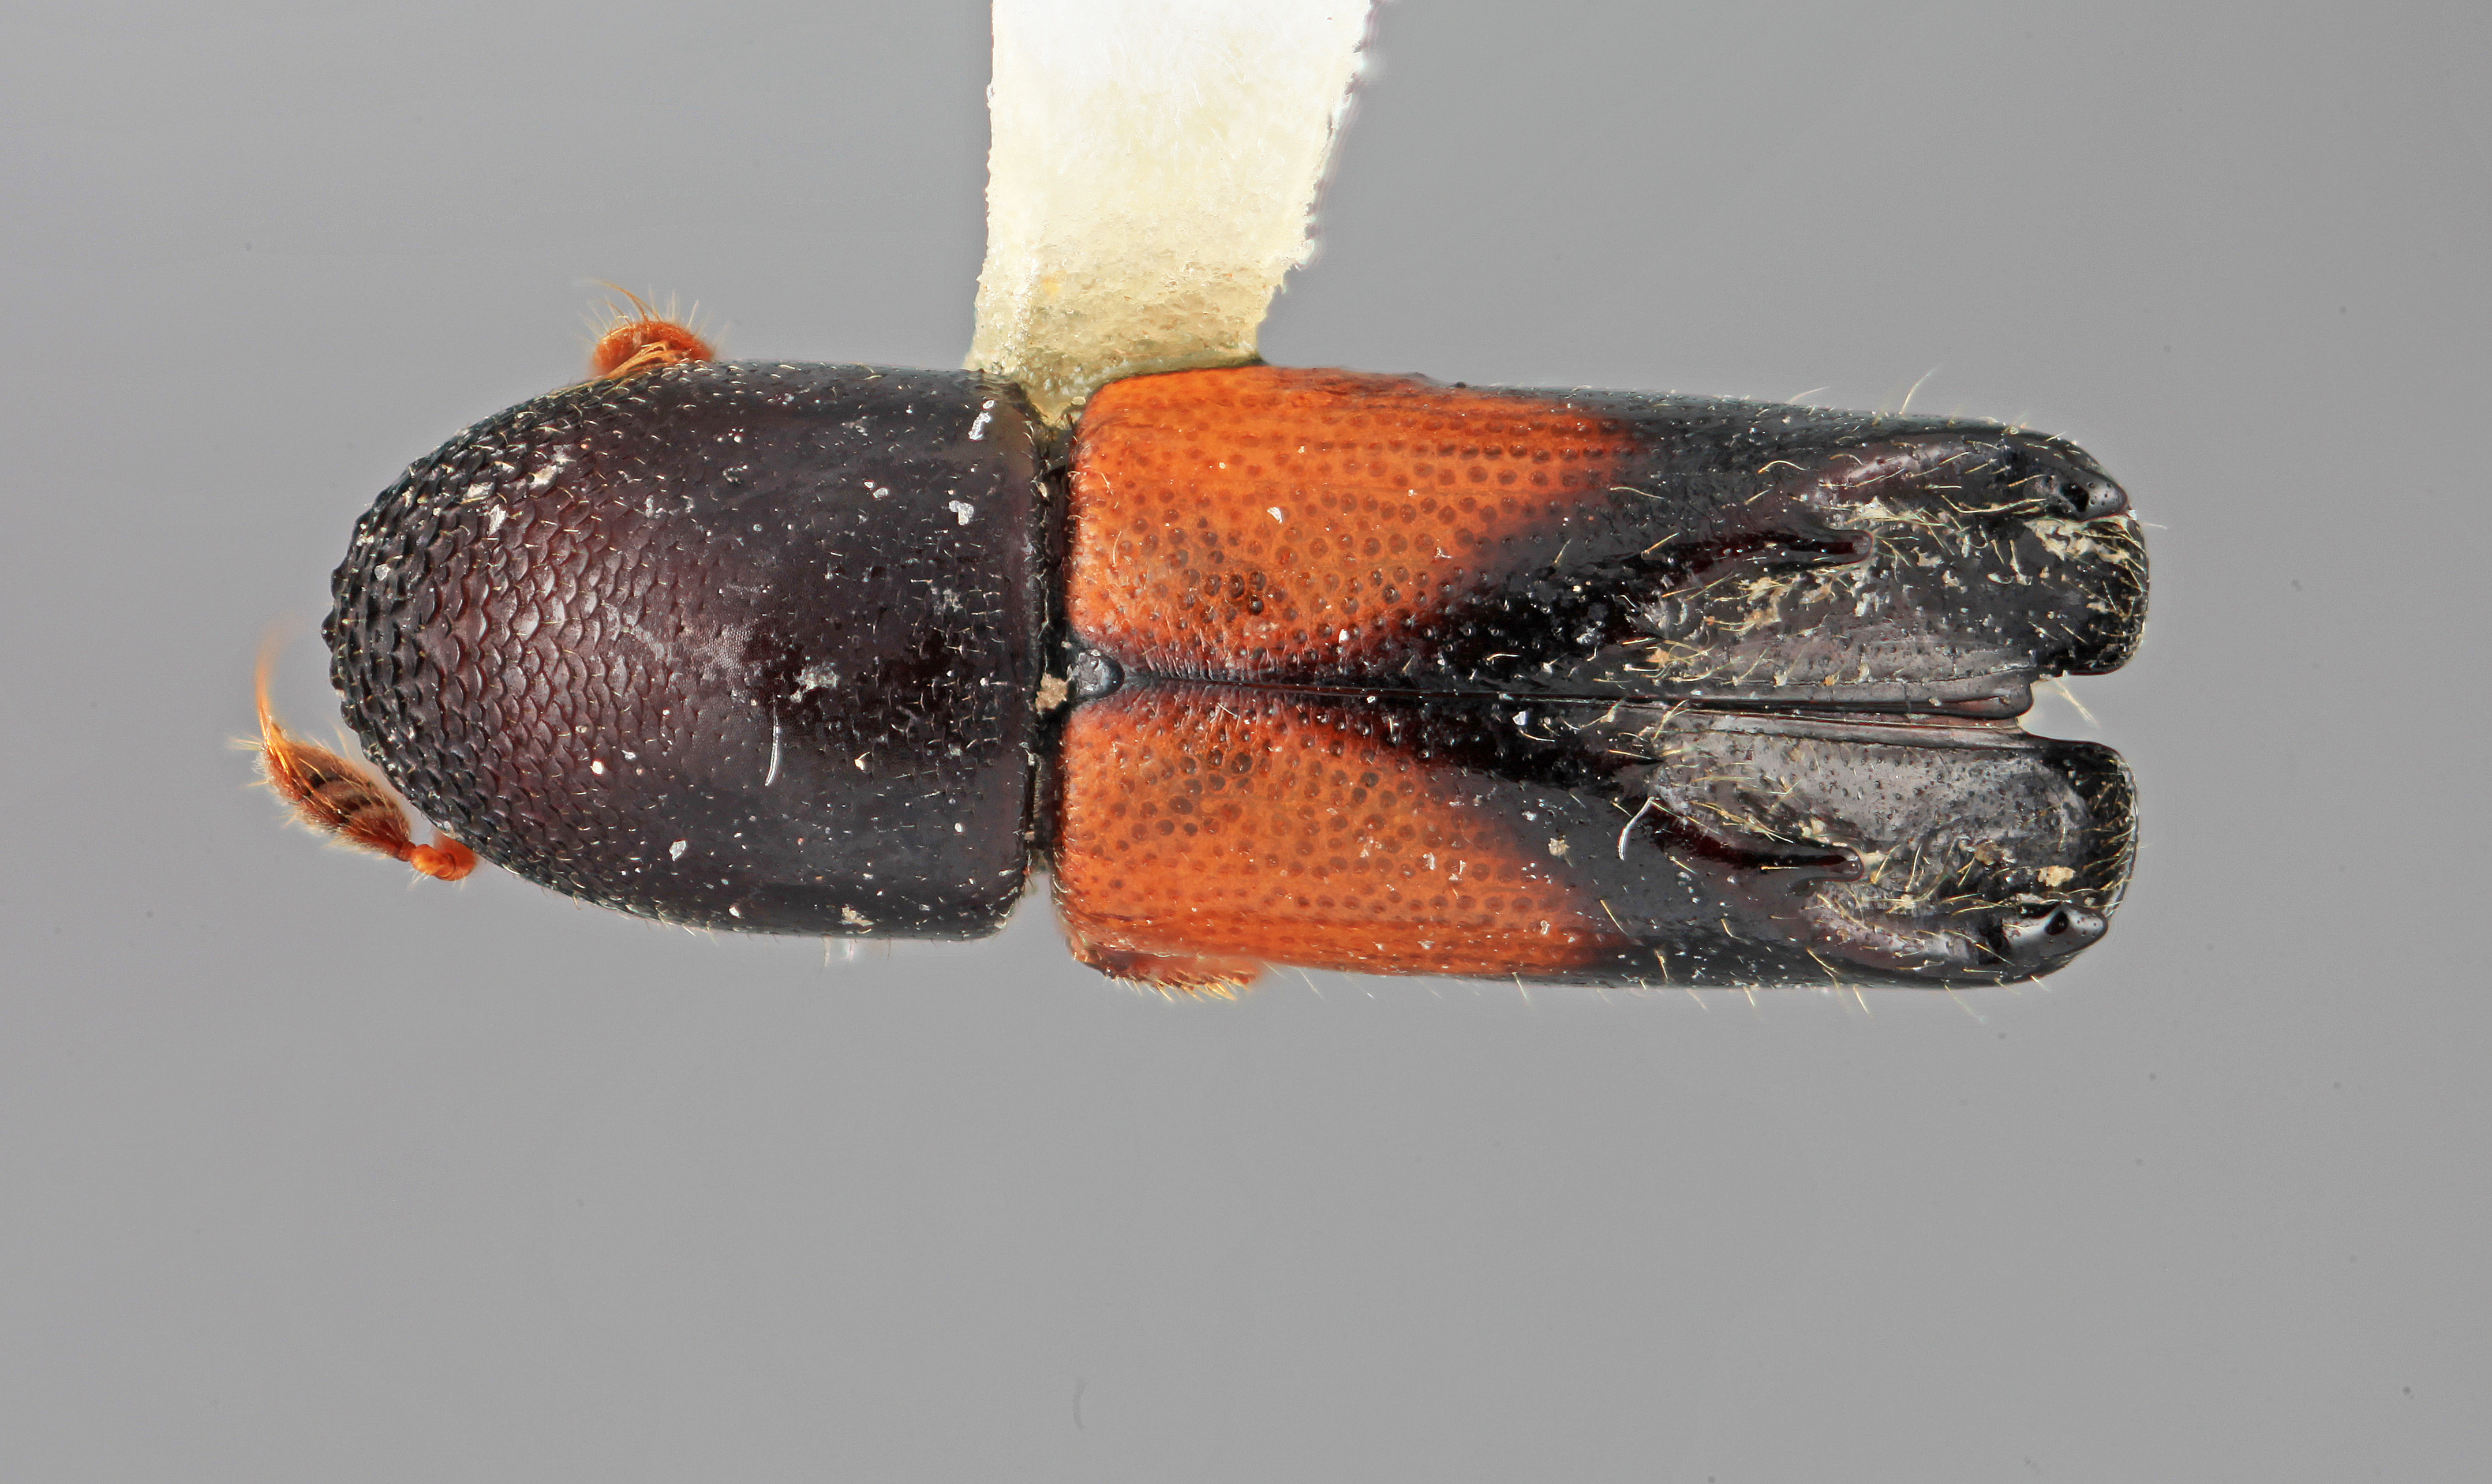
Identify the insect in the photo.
Tricolus coloreus
